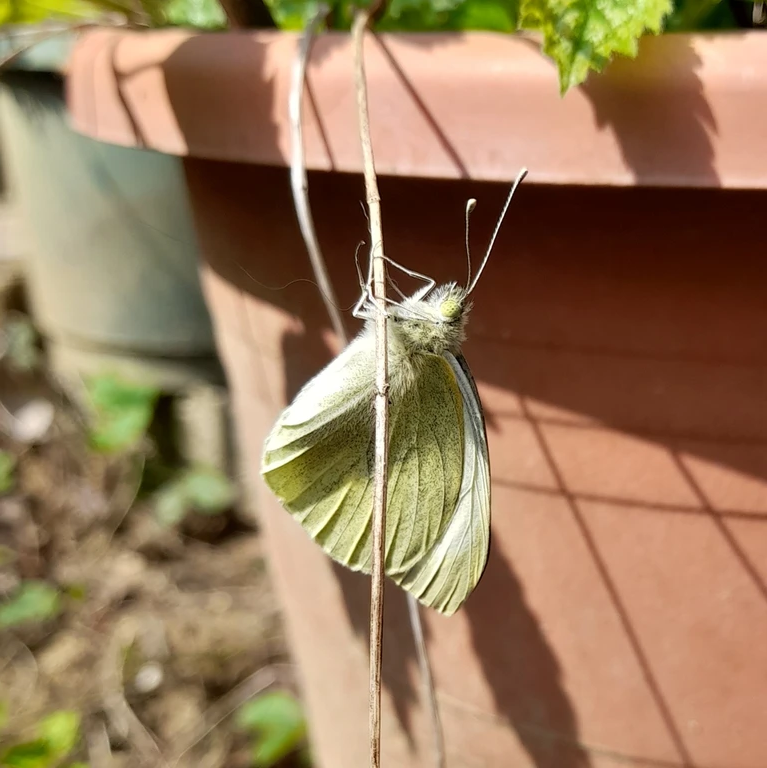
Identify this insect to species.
Pieris brassicae
